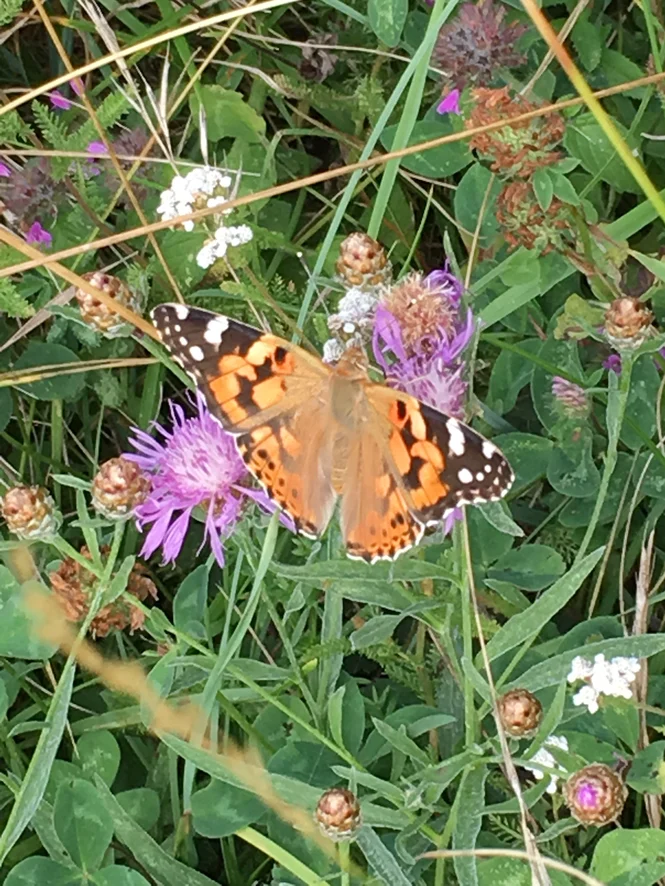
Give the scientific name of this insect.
Vanessa cardui
